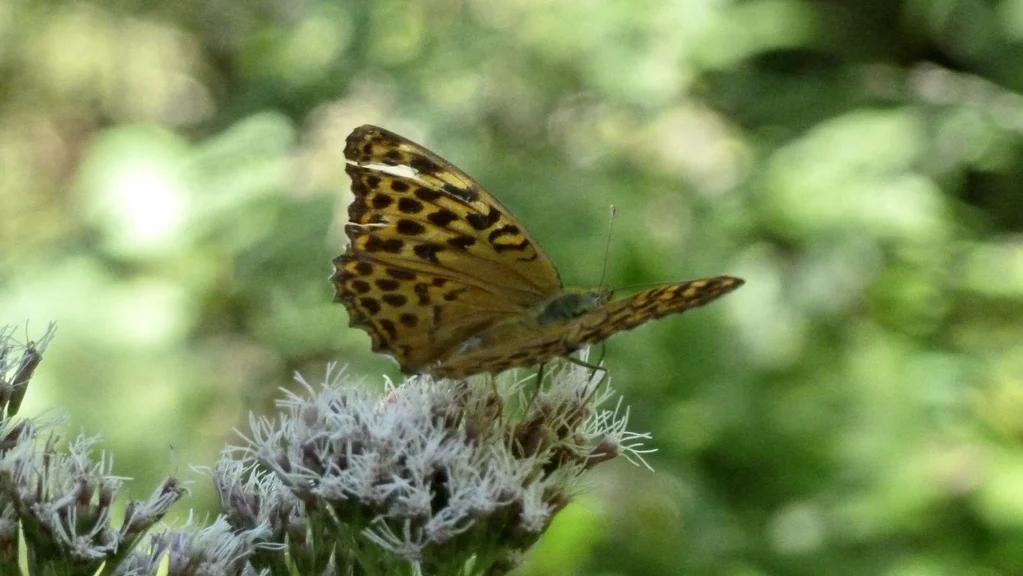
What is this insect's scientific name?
Argynnis paphia
